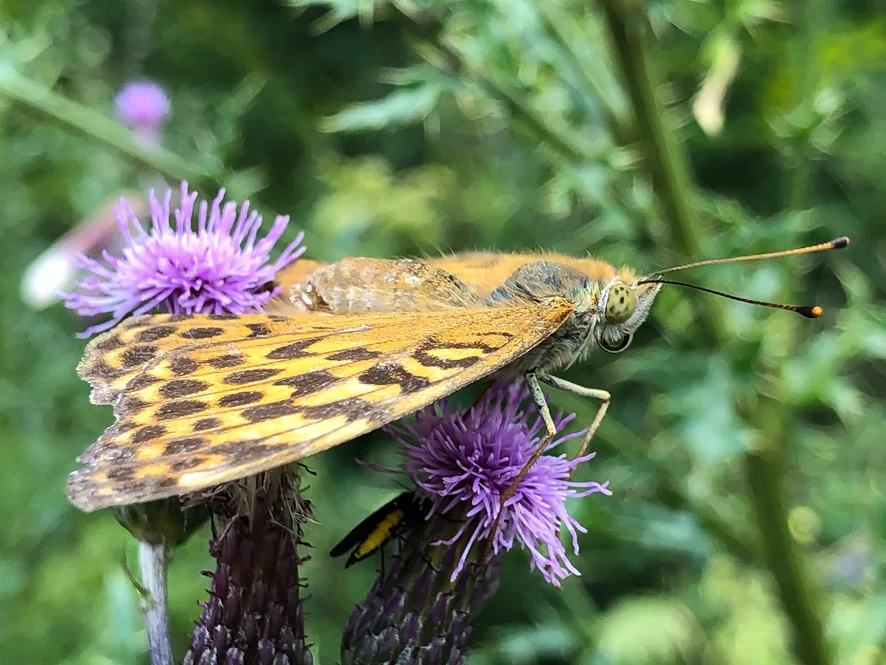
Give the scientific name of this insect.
Argynnis paphia
